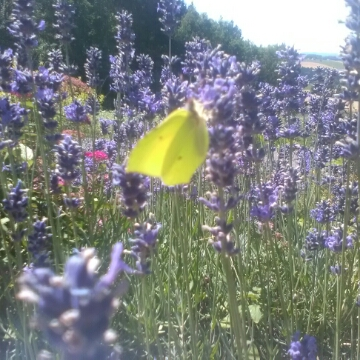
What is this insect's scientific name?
Gonepteryx rhamni
